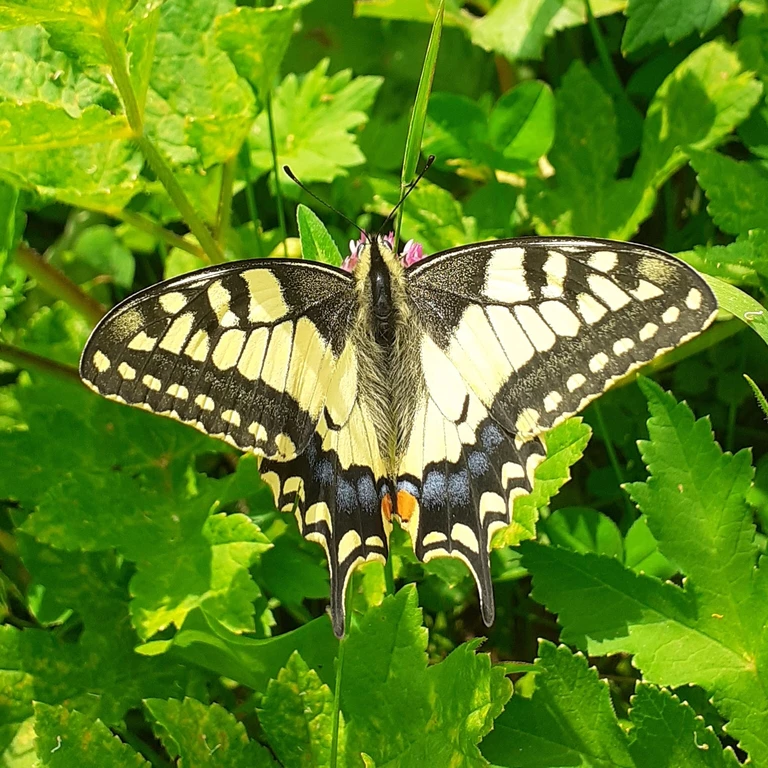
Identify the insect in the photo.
Papilio machaon
